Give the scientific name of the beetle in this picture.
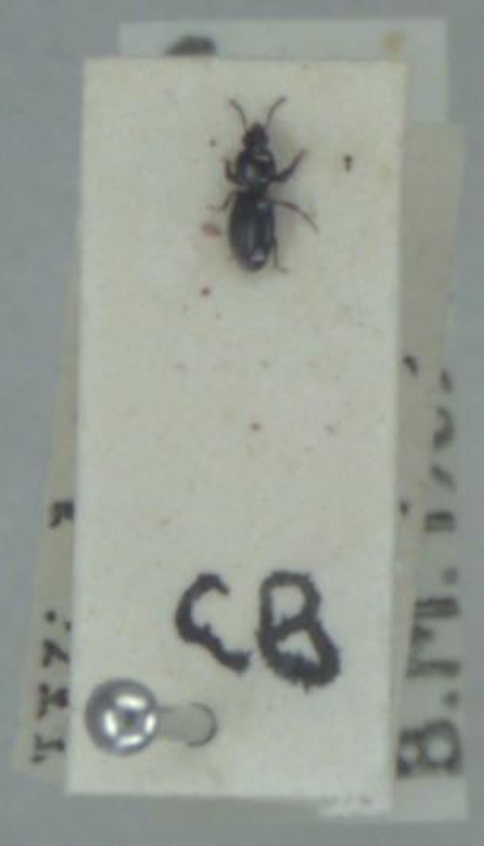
Dyschirius globosus
